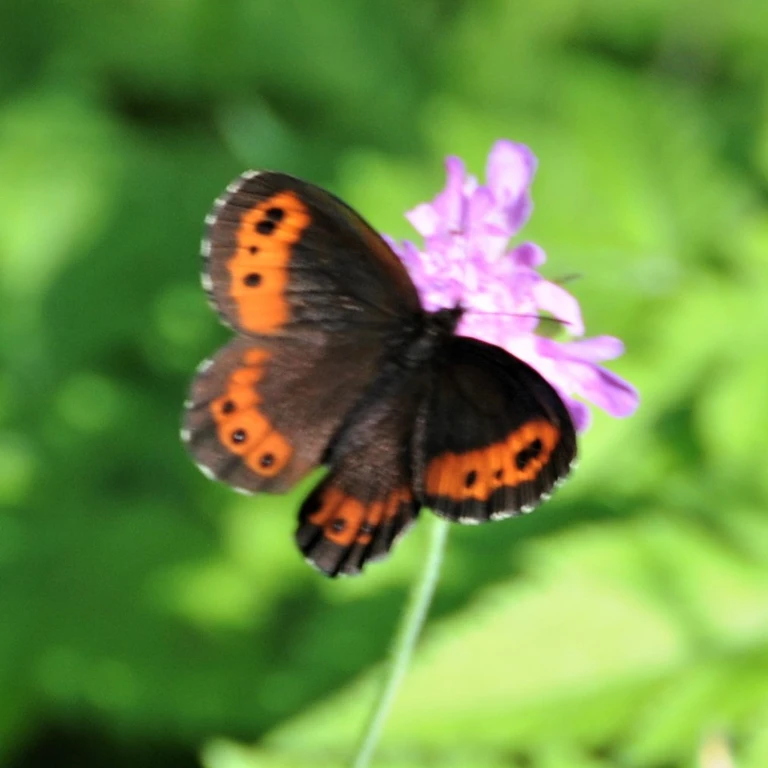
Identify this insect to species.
Erebia ligea
